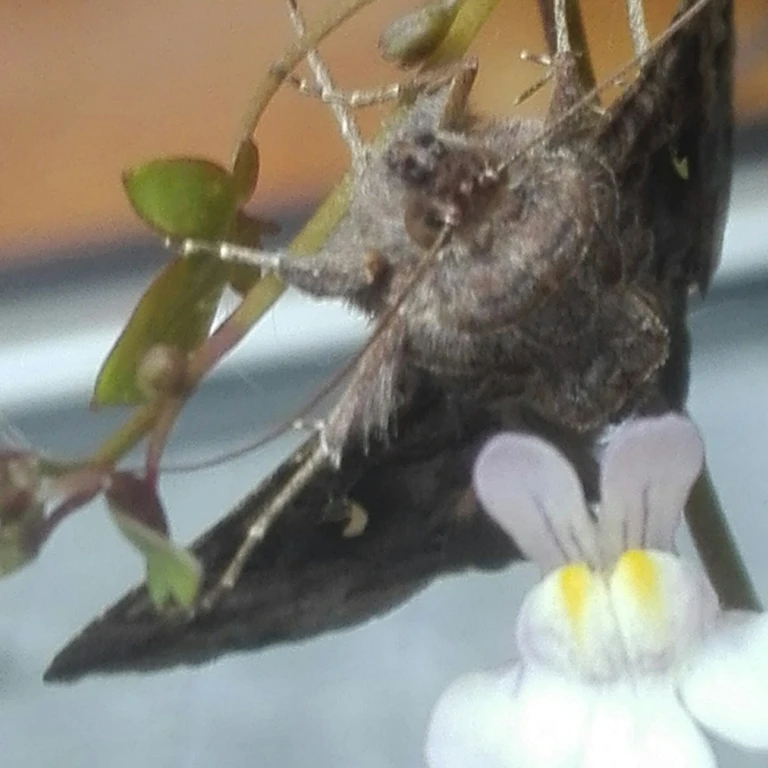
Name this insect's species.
Autographa gamma
